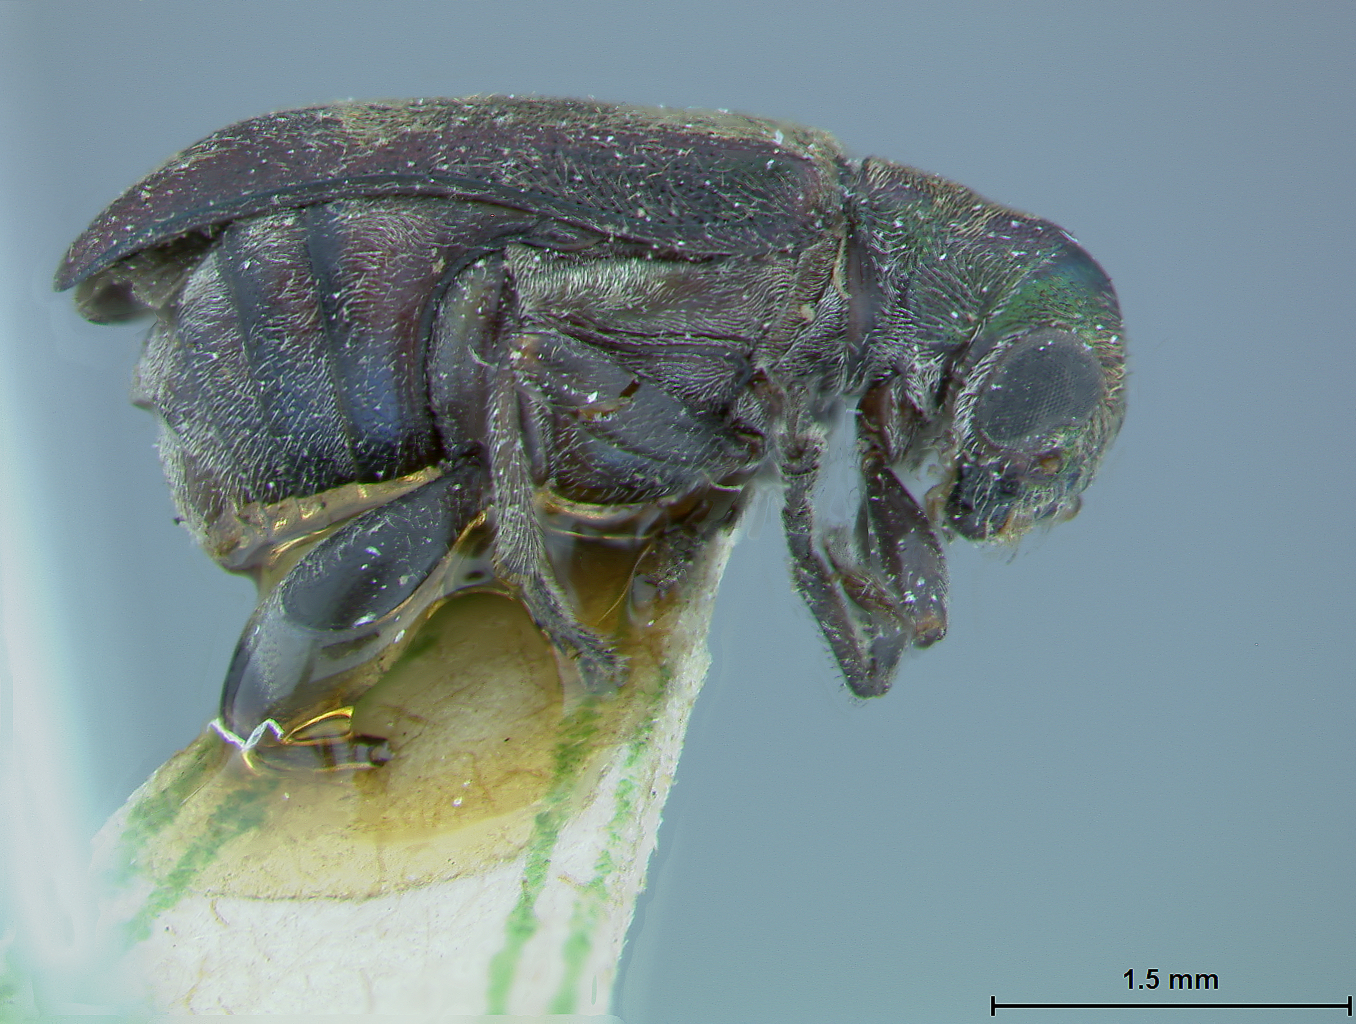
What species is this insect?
Megasclelis melancholica
